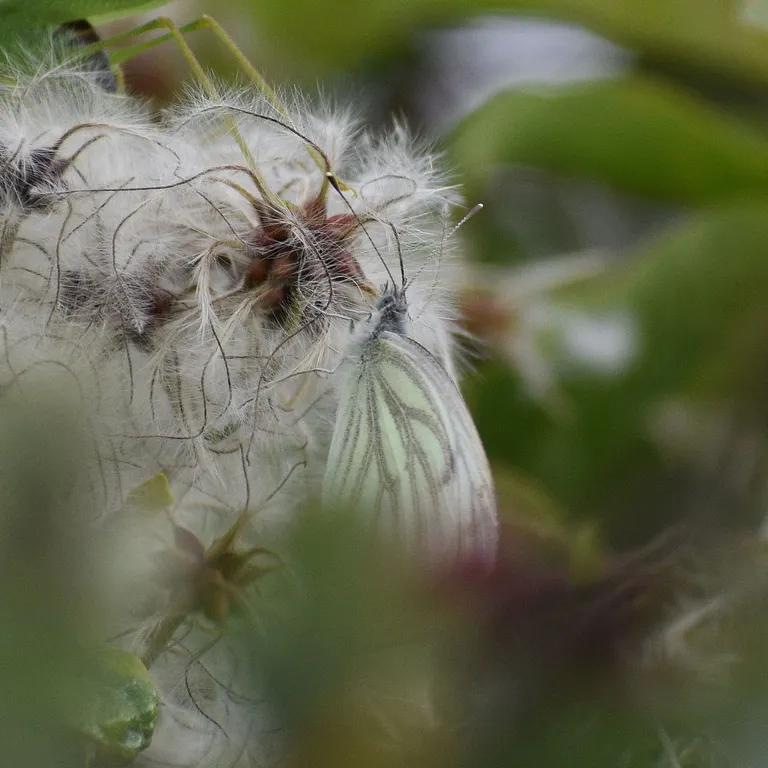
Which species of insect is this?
Pieris napi
